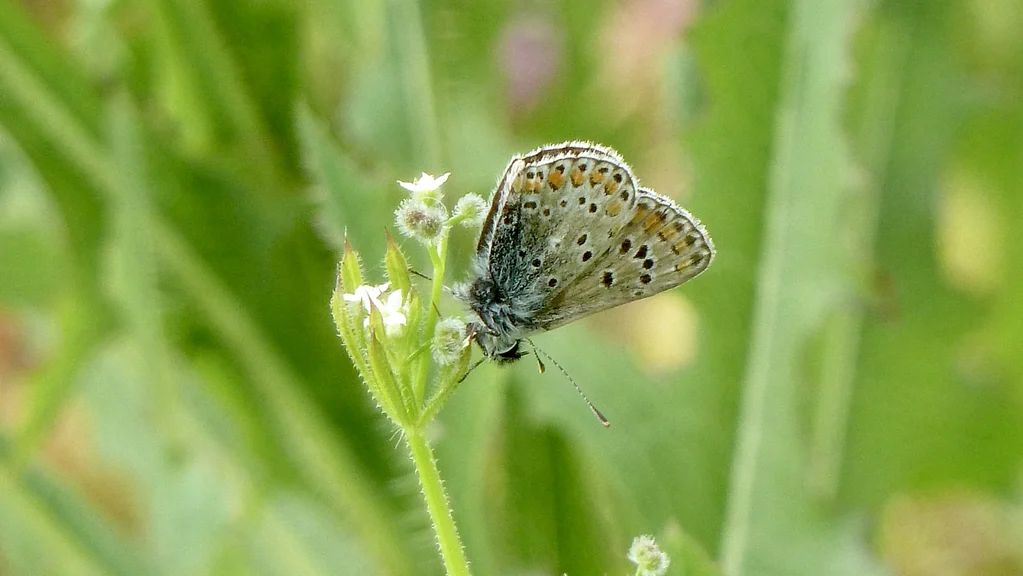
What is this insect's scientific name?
Aricia agestis/artaxerxes
